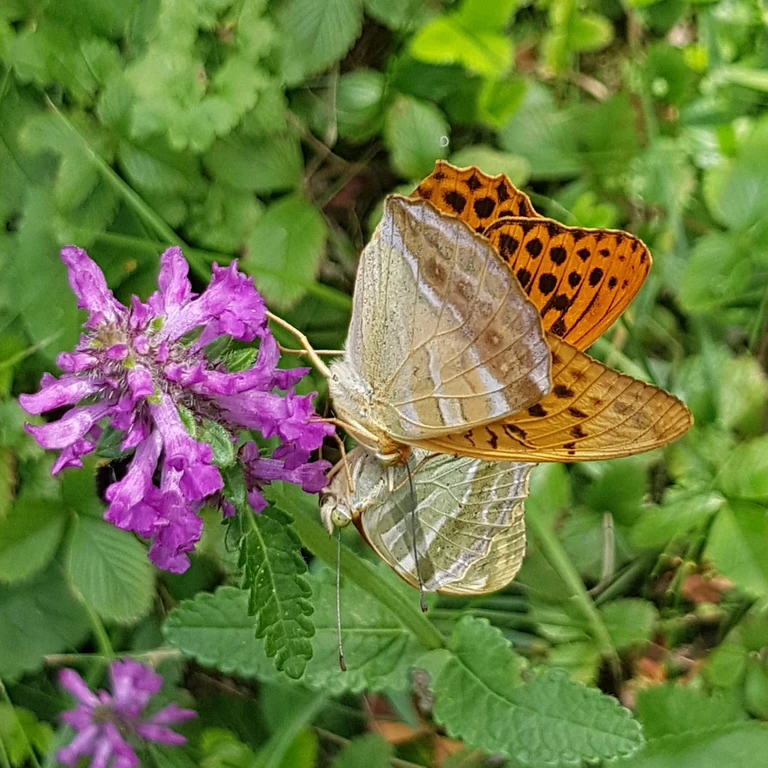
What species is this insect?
Argynnis paphia
